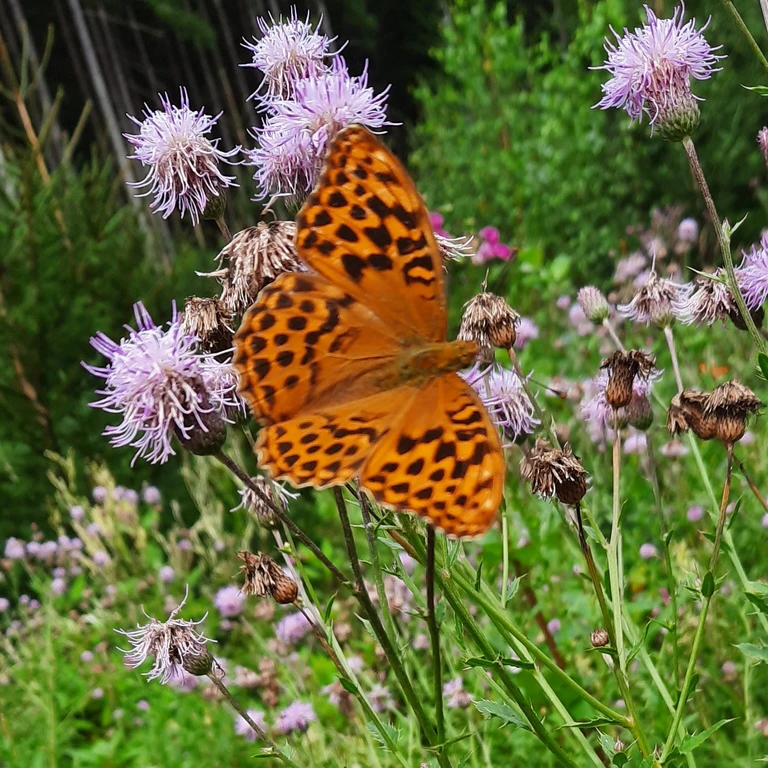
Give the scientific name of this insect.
Argynnis paphia
